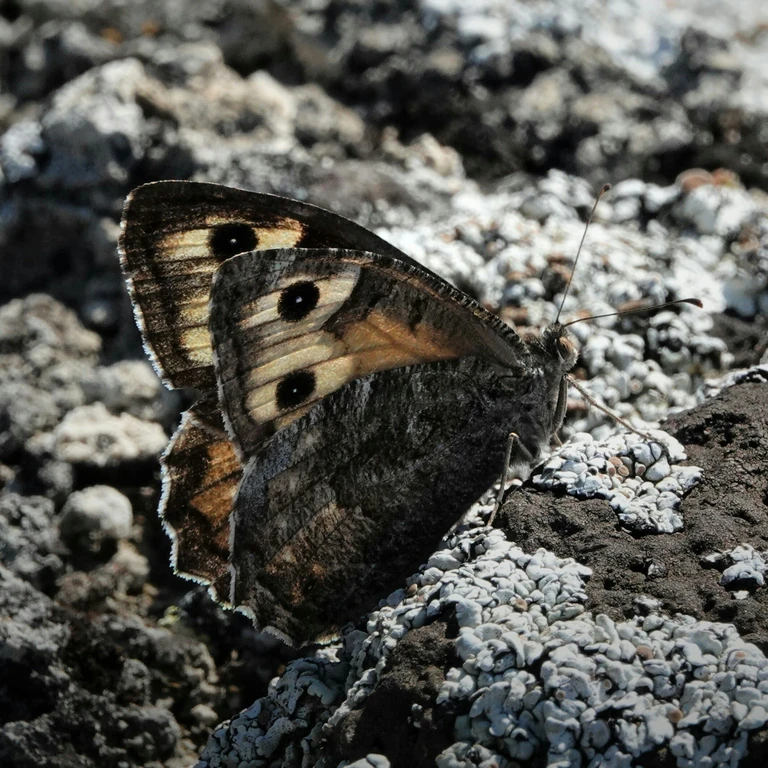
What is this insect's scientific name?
Hipparchia semele
